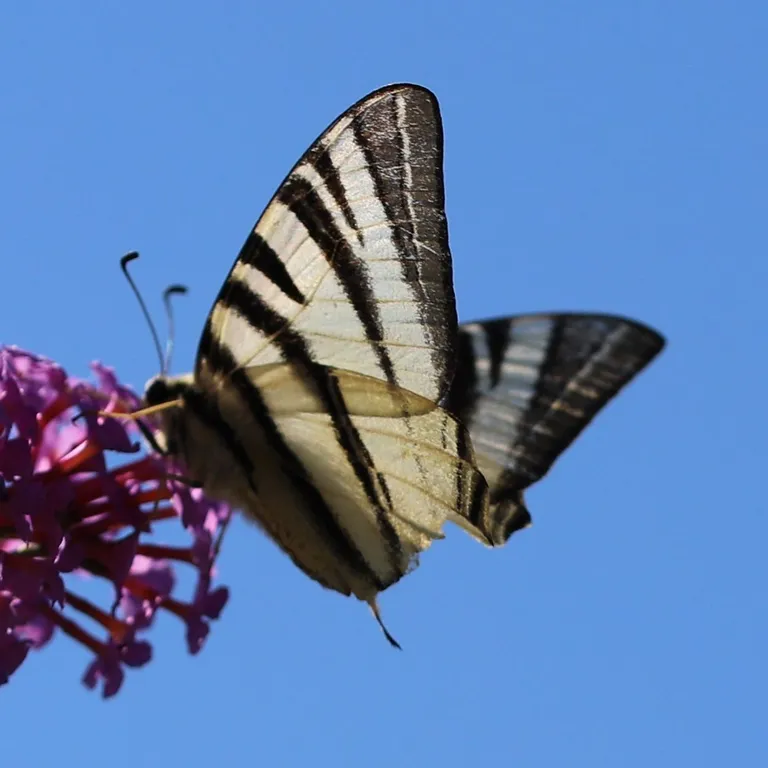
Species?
Iphiclides podalirius
